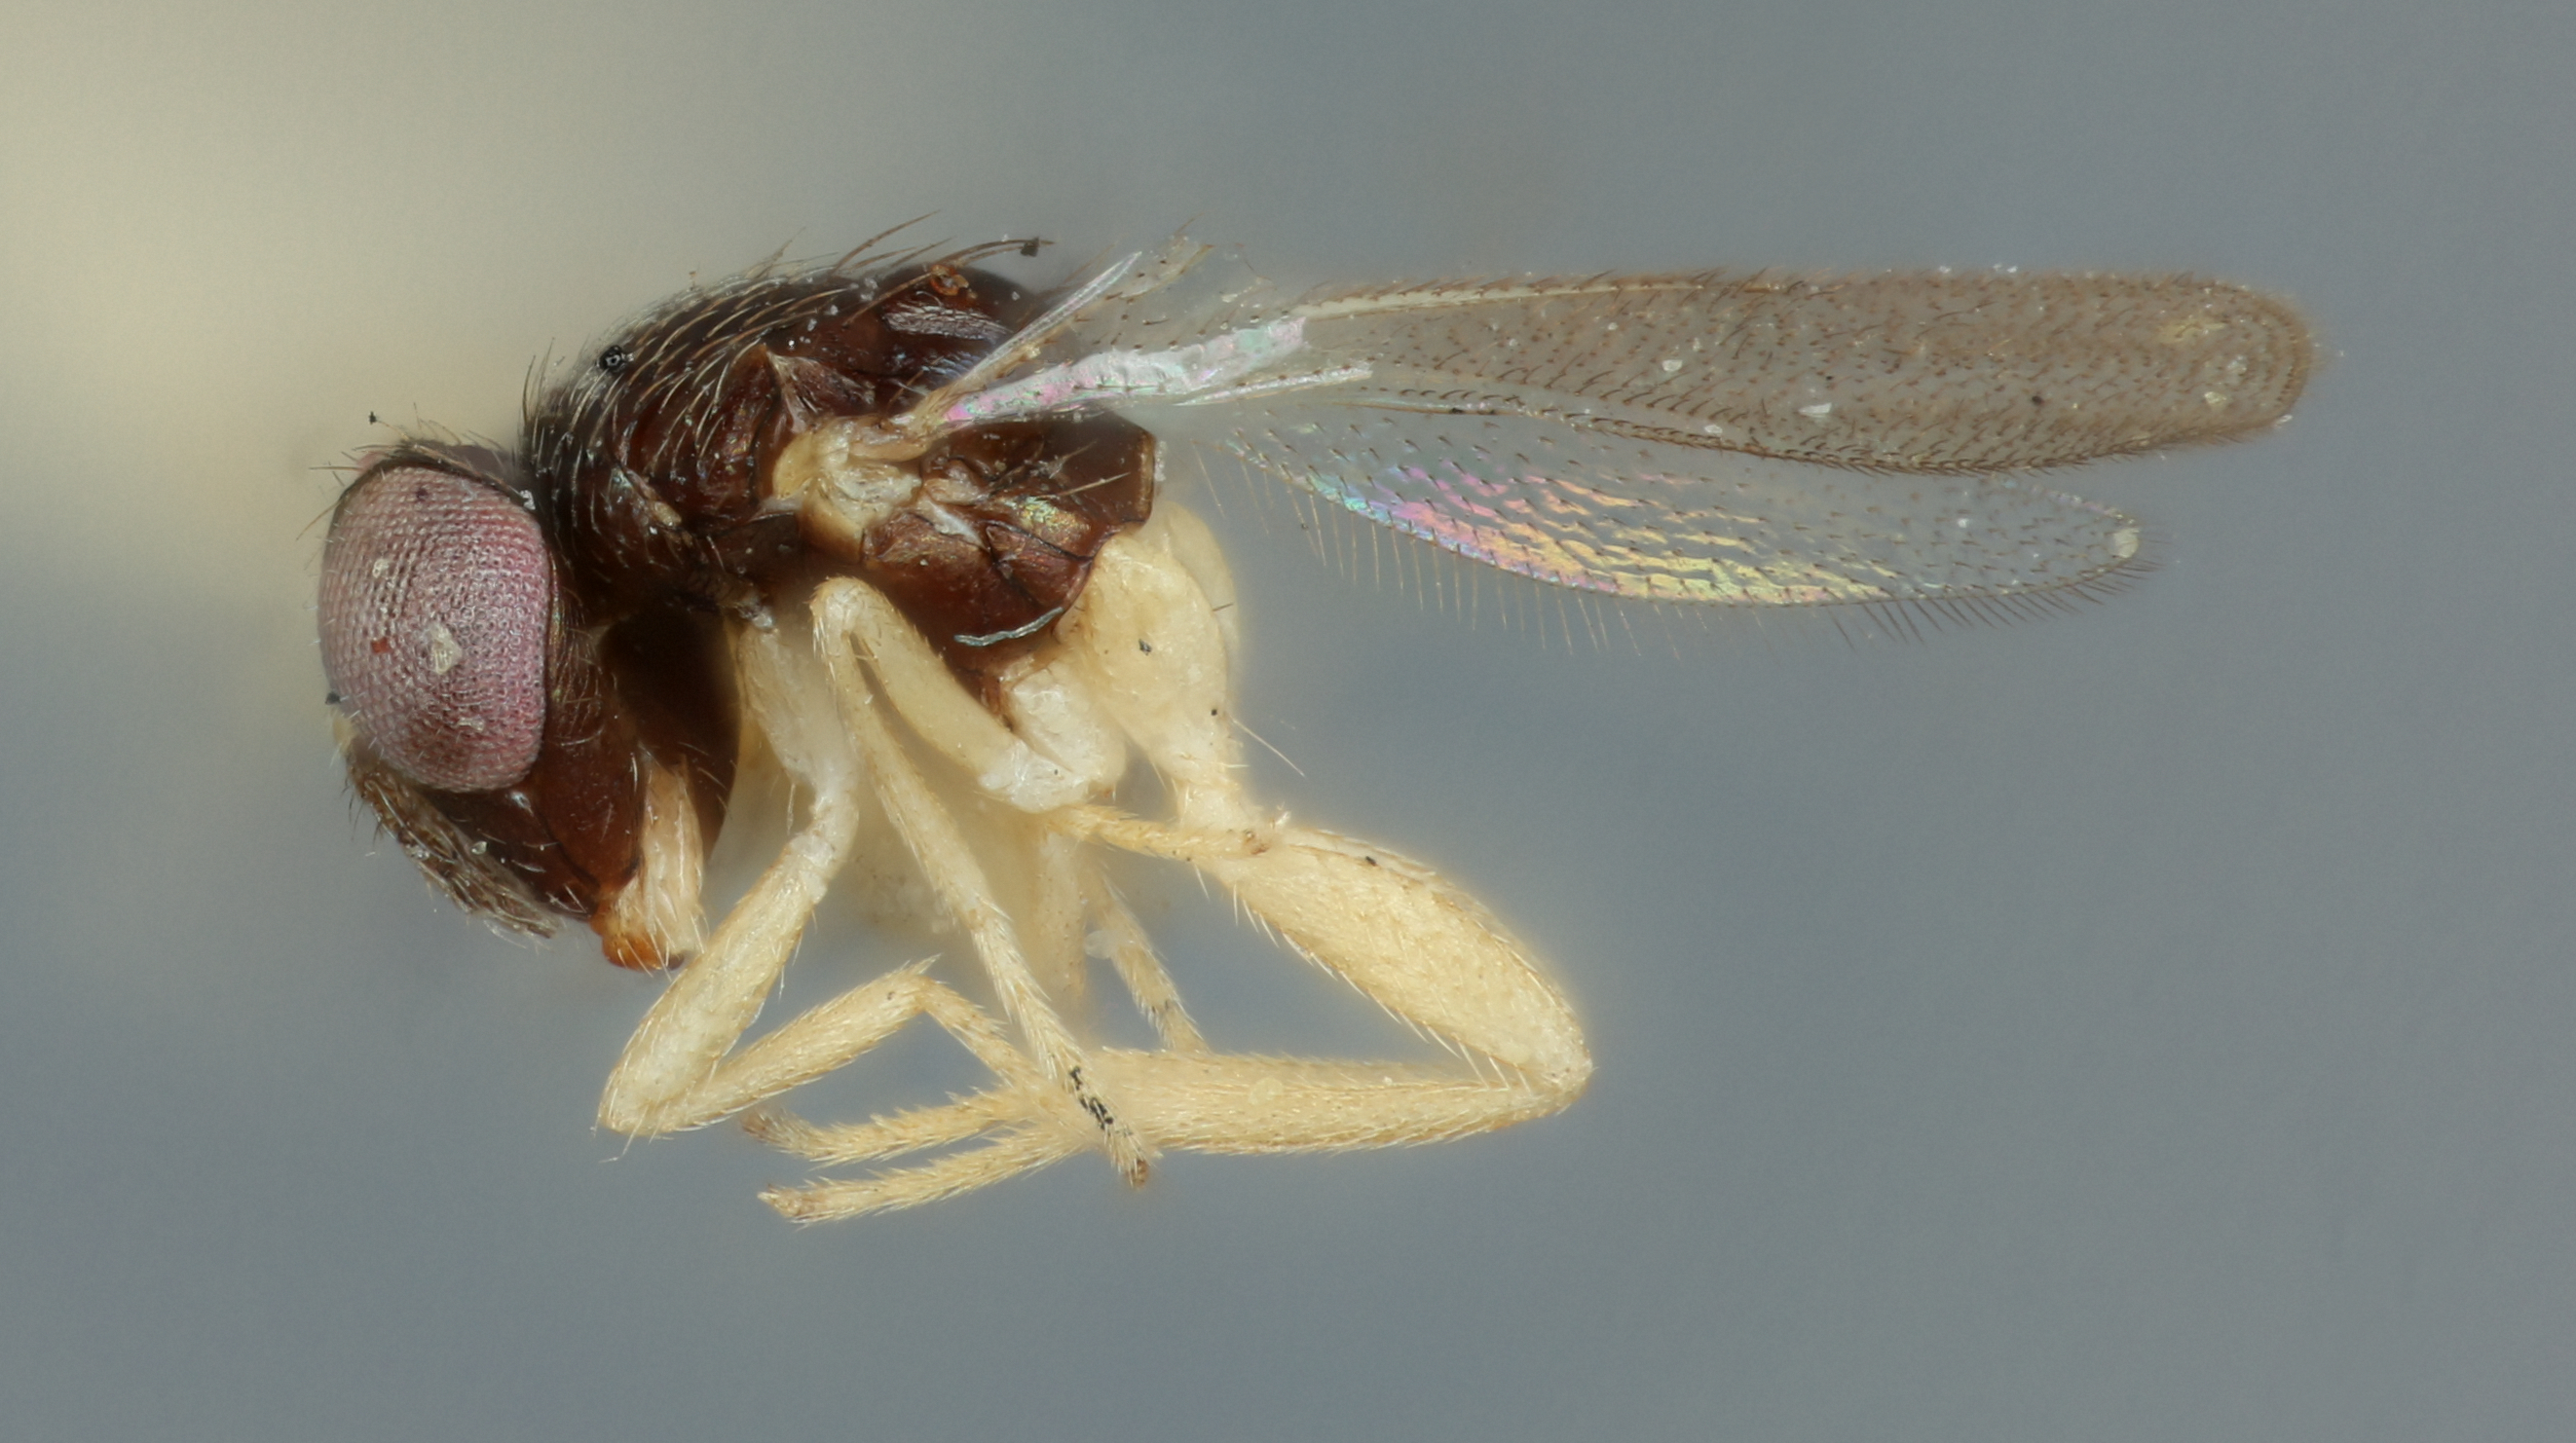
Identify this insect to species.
Nesolynx flavipes
